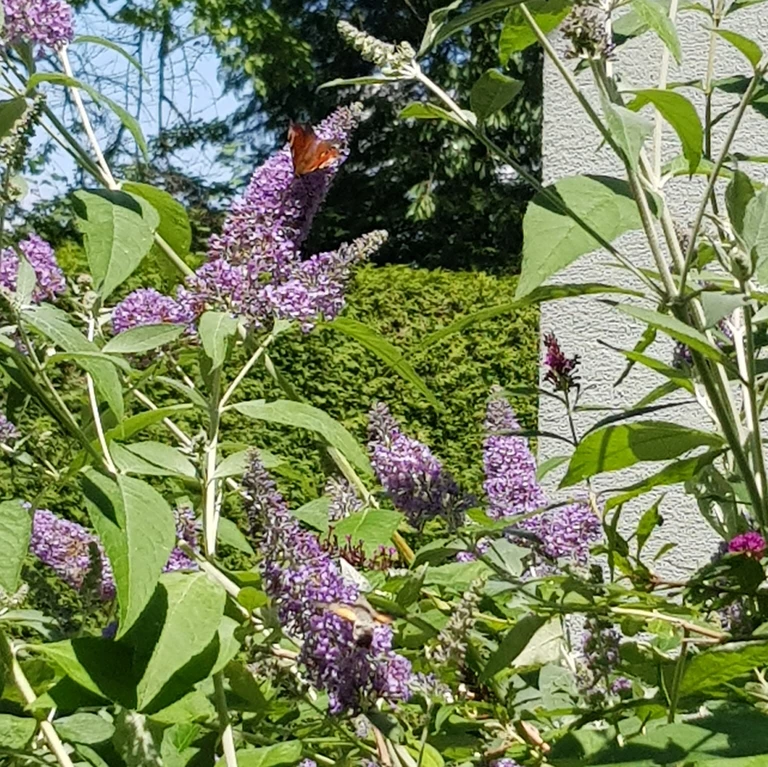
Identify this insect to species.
Aglais io
